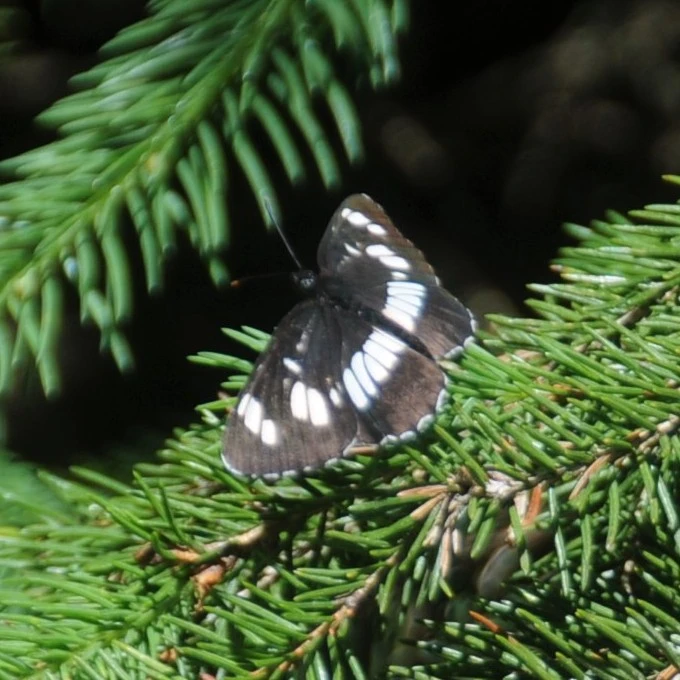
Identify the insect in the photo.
Neptis rivularis
